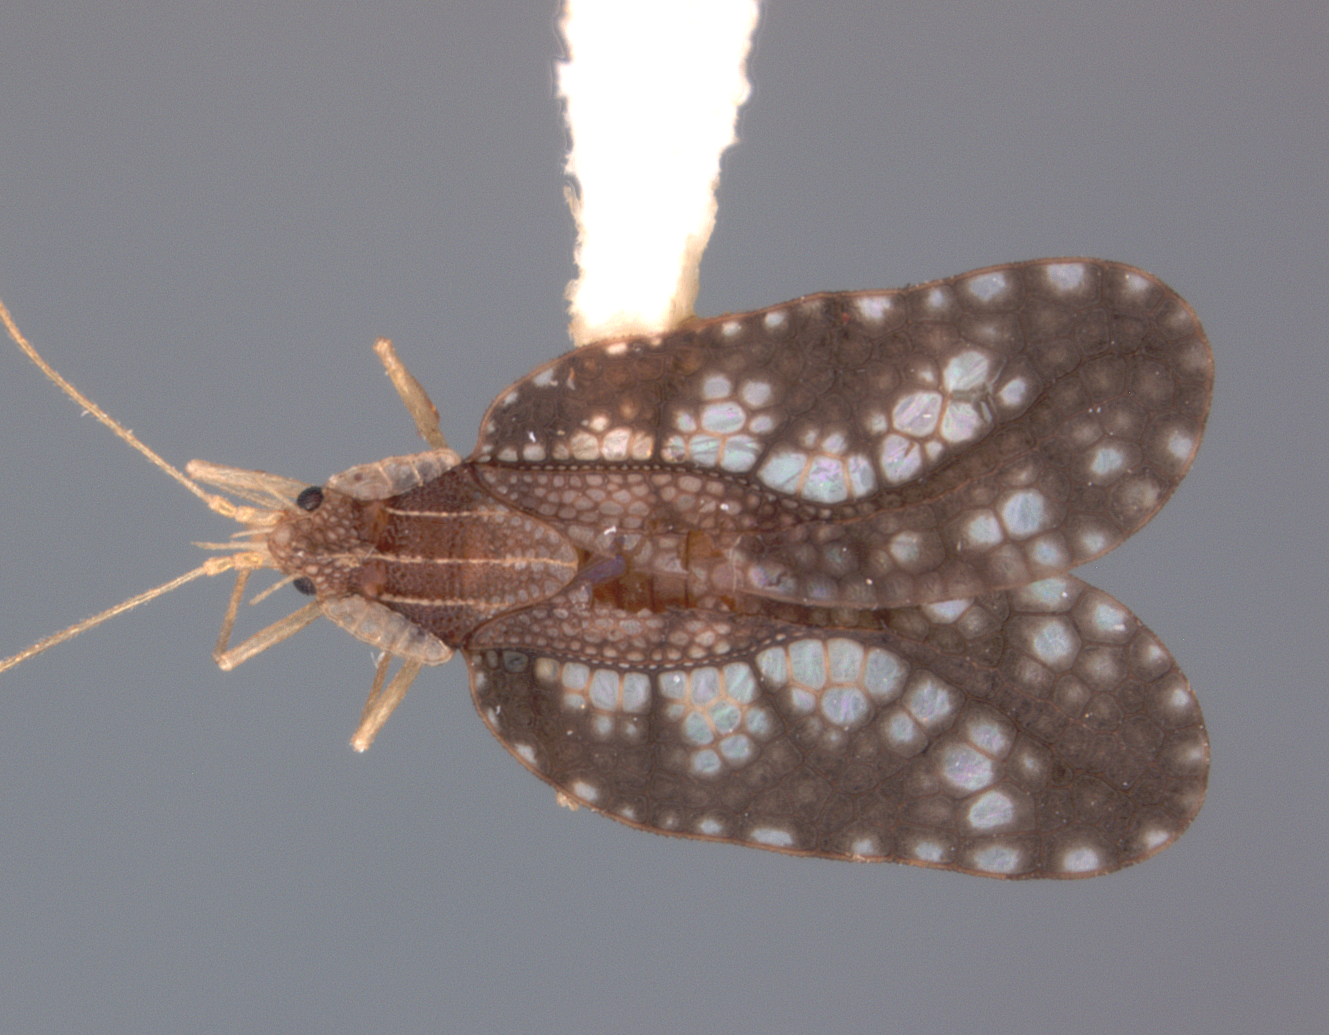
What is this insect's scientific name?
Leptodictya ecuadoris
